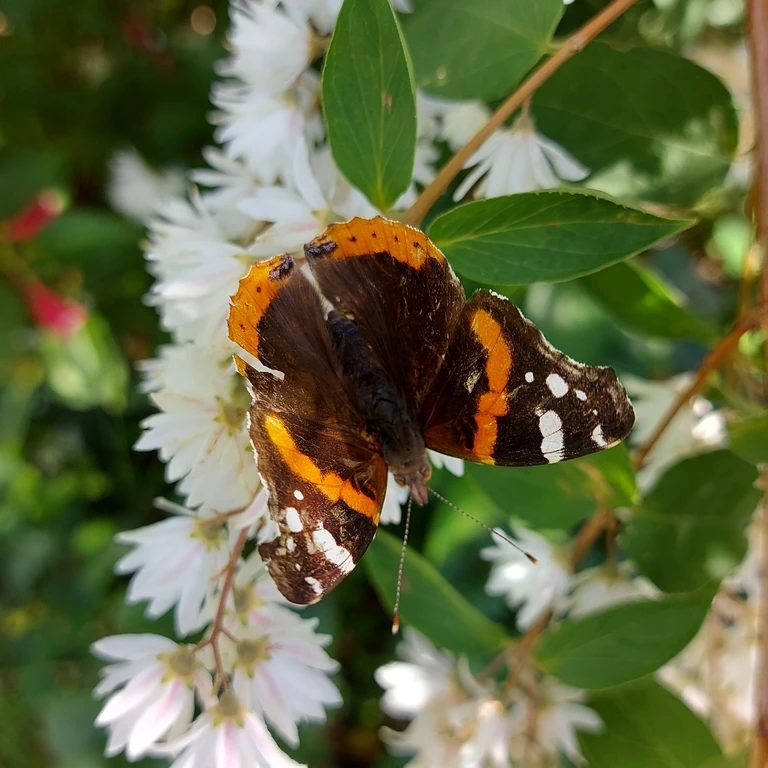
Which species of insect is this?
Vanessa atalanta
